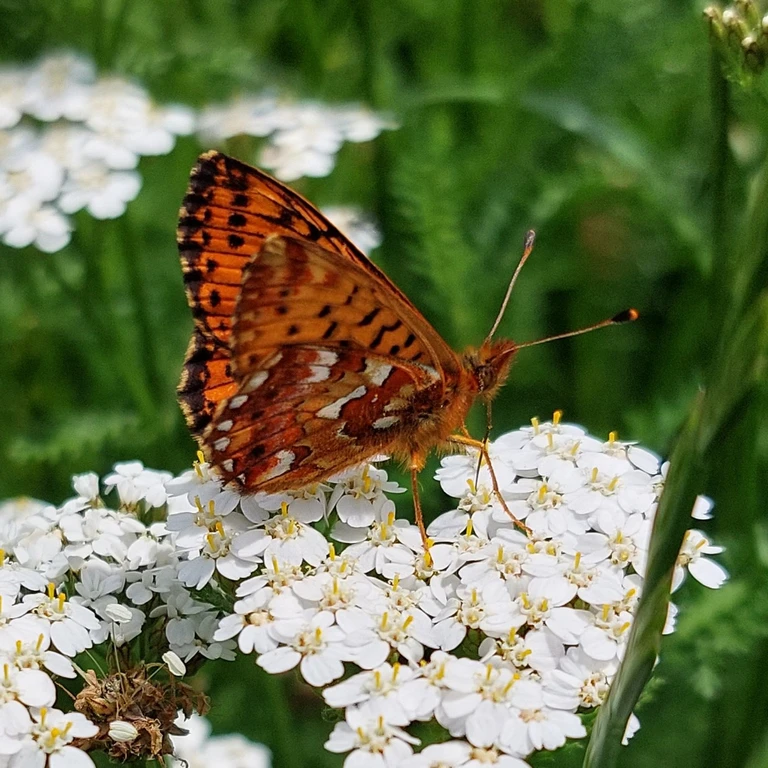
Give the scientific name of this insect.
Boloria aquilonaris
